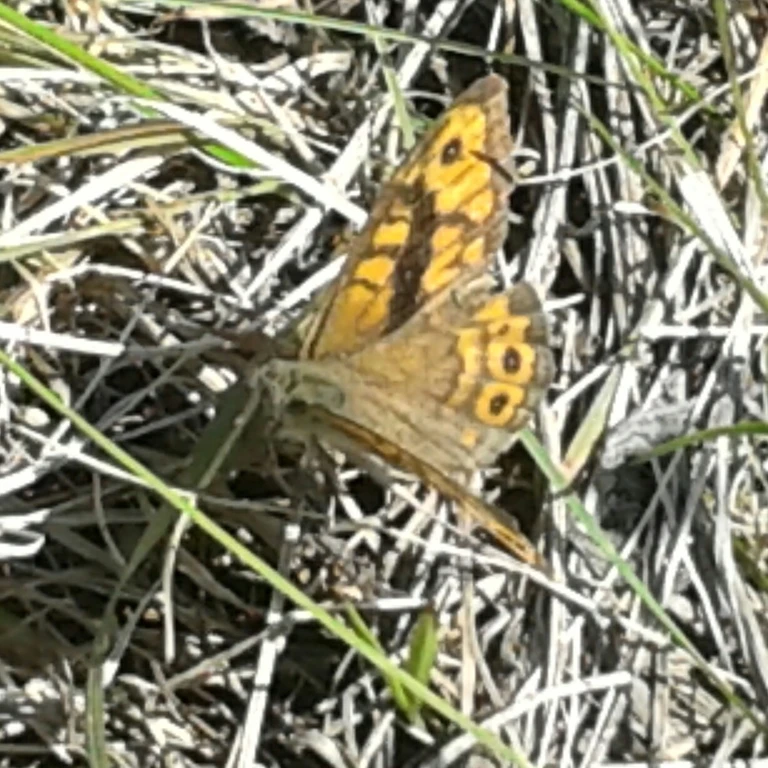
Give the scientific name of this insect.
Lasiommata megera (also Pararge megera)
